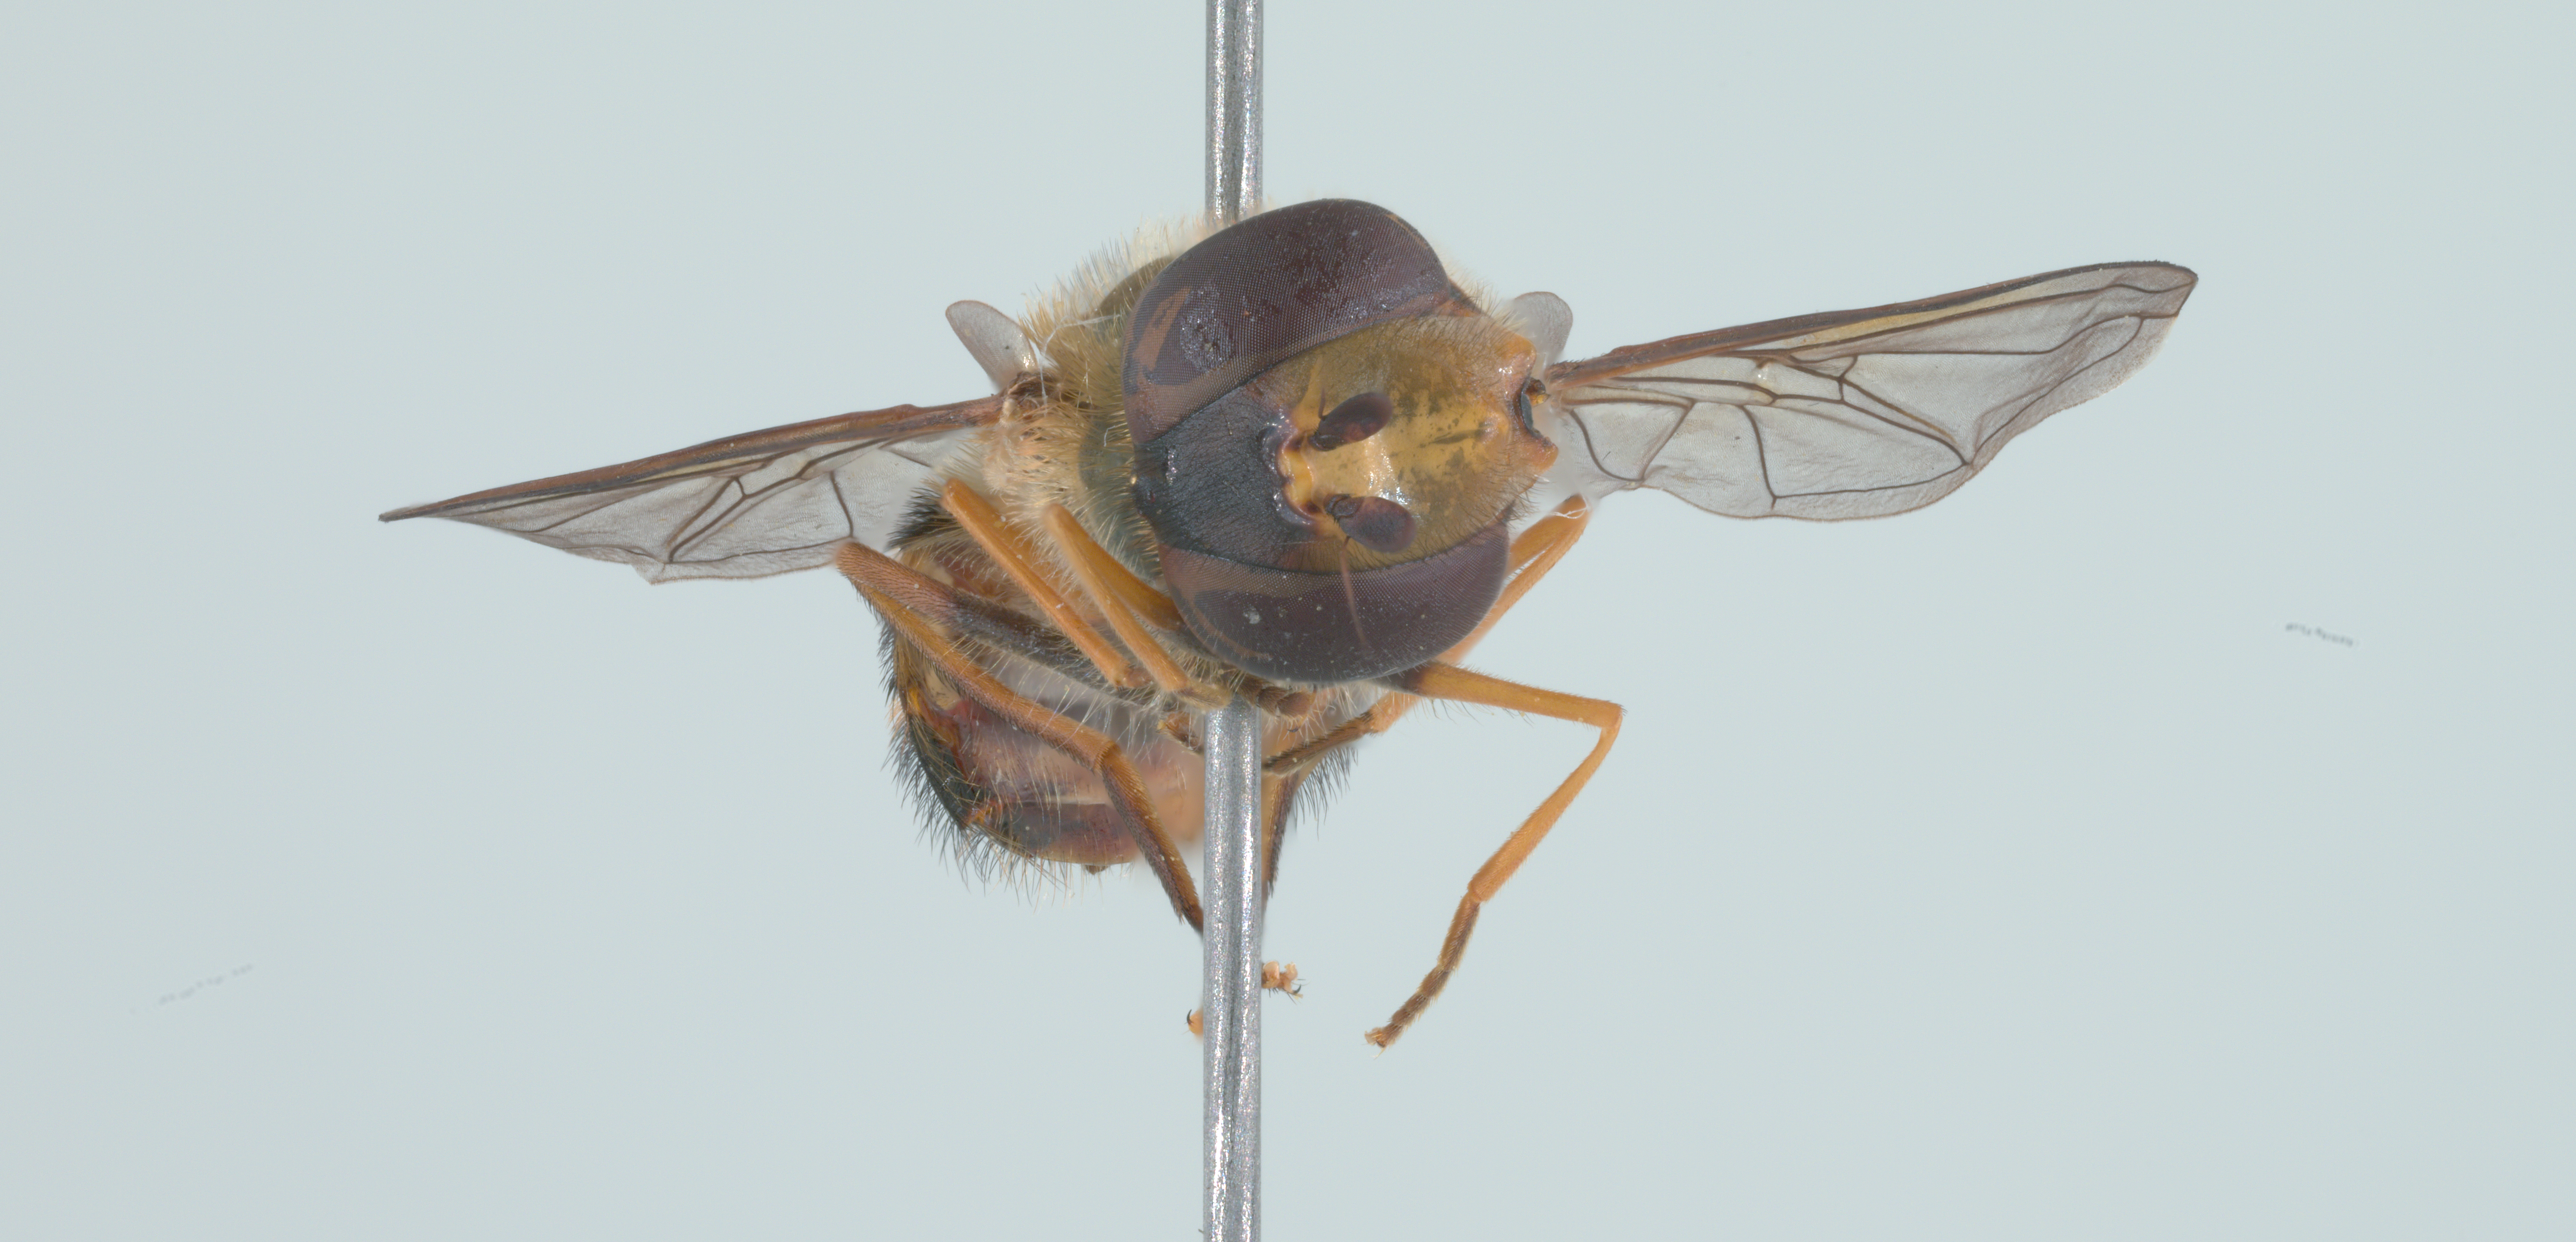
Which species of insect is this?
Syrphus torvus
